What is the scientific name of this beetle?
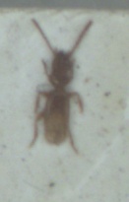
Aepus marinus
